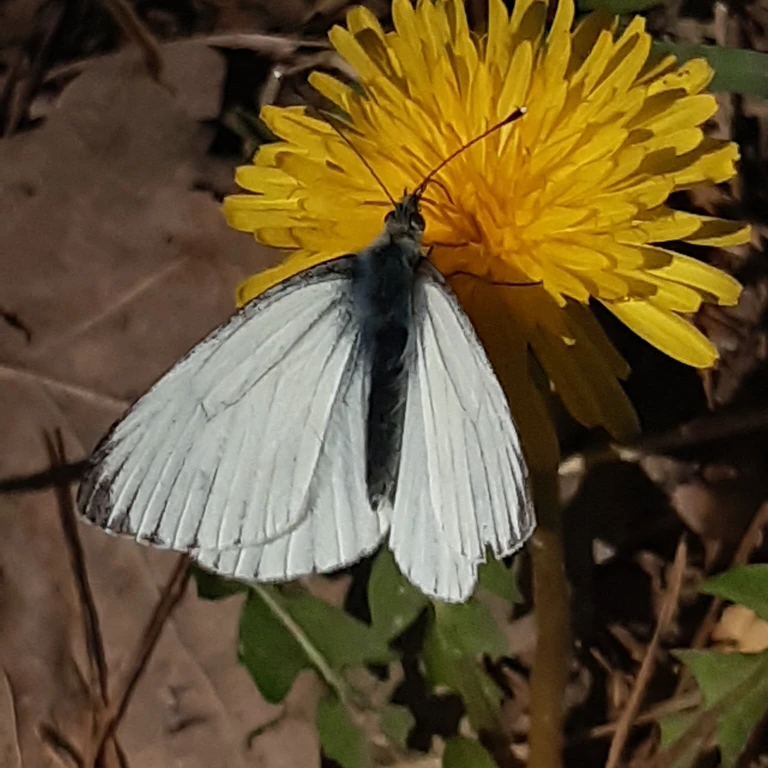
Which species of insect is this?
Pieris napi
